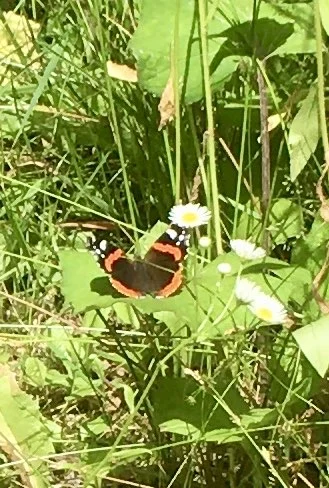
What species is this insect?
Vanessa atalanta
